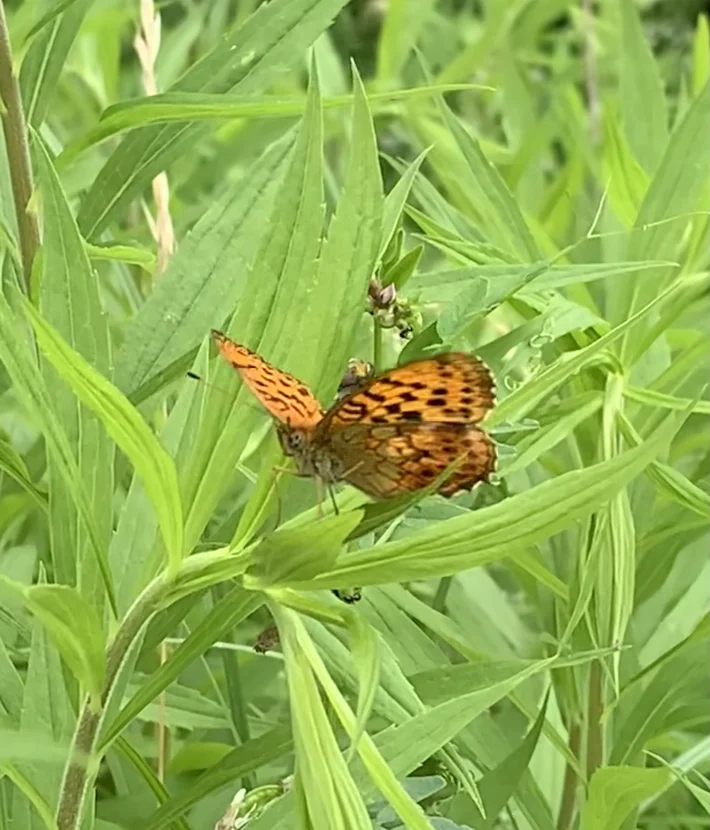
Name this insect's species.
Brenthis daphne
